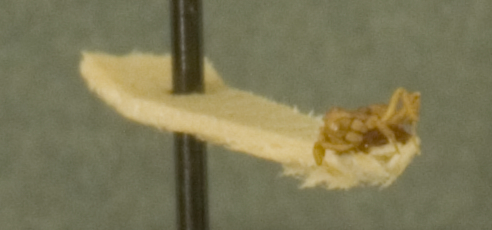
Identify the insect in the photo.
Cyphomyrmex rimosus
